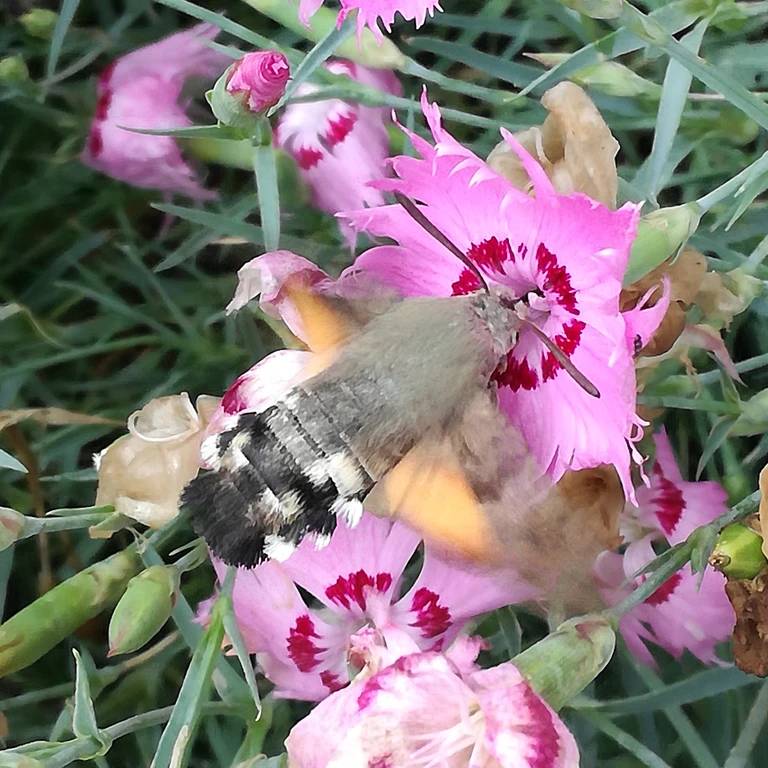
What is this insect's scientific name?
Macroglossum stellatarum
